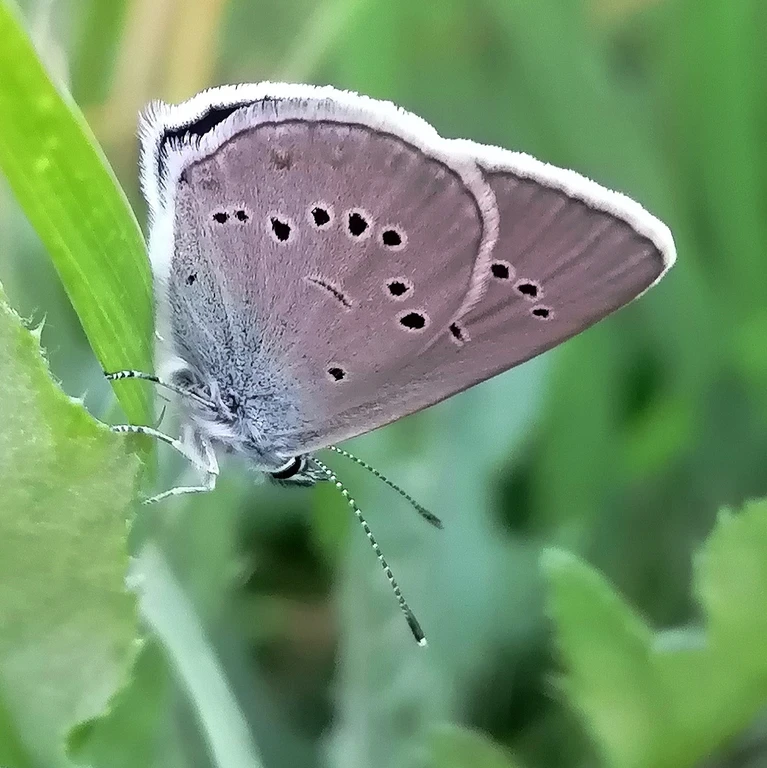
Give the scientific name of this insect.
Cyaniris semiargus
